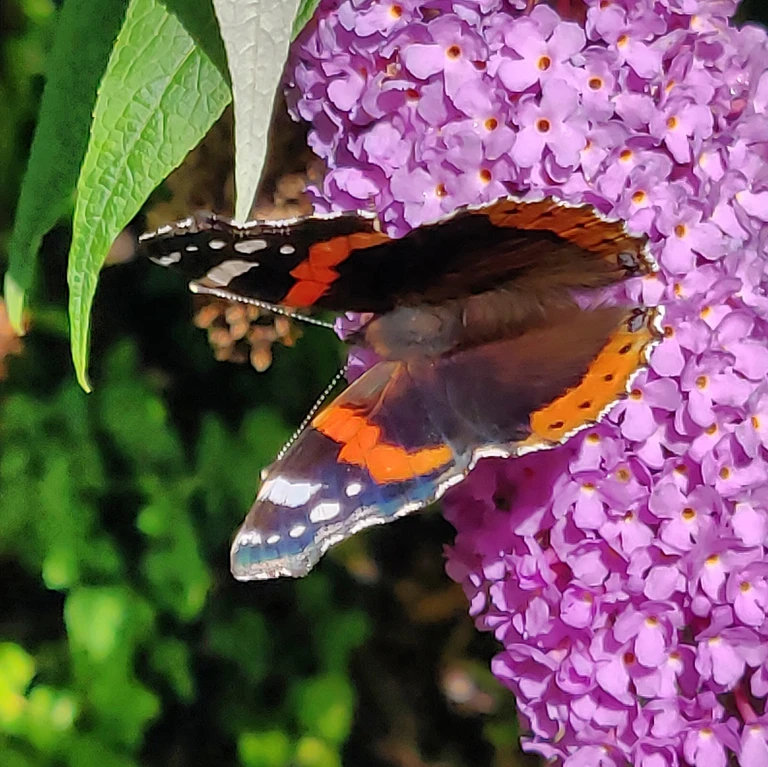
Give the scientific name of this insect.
Vanessa atalanta
